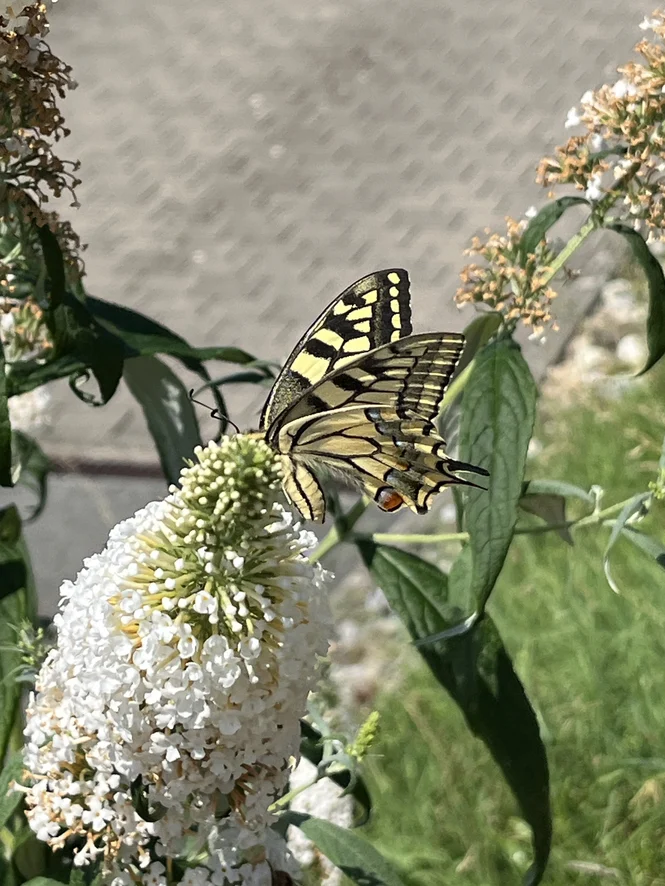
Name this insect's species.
Papilio machaon
